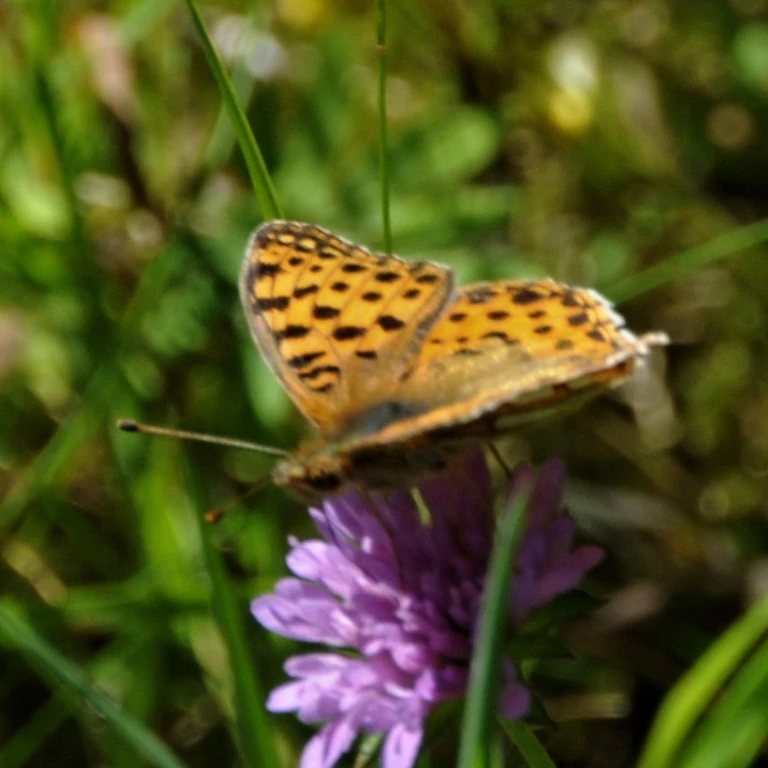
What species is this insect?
Issoria lathonia
